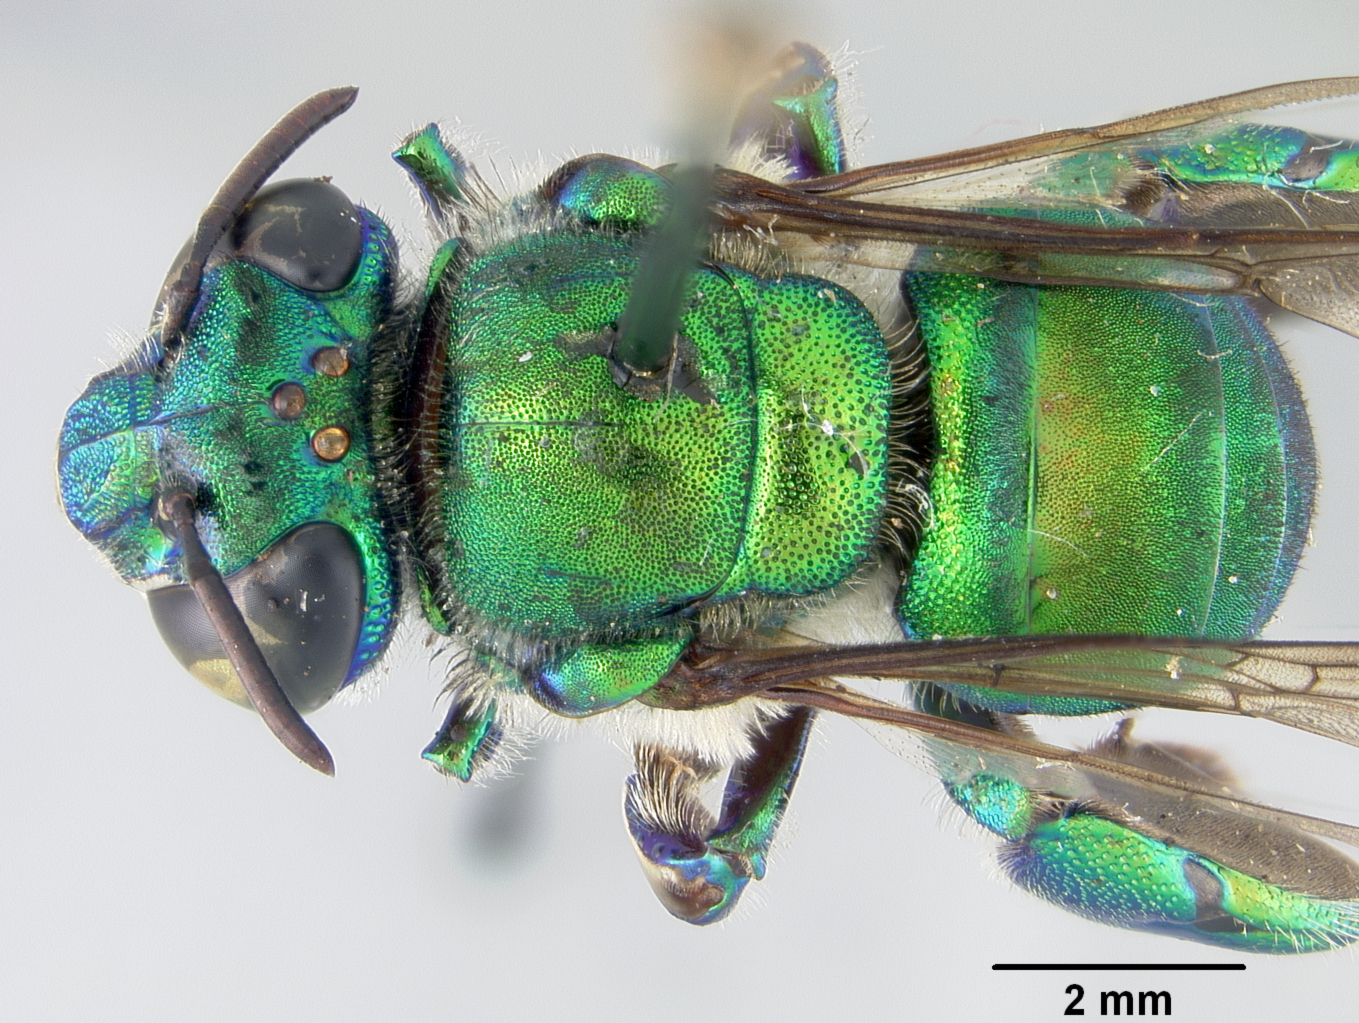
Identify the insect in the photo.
Euglossa liopoda
